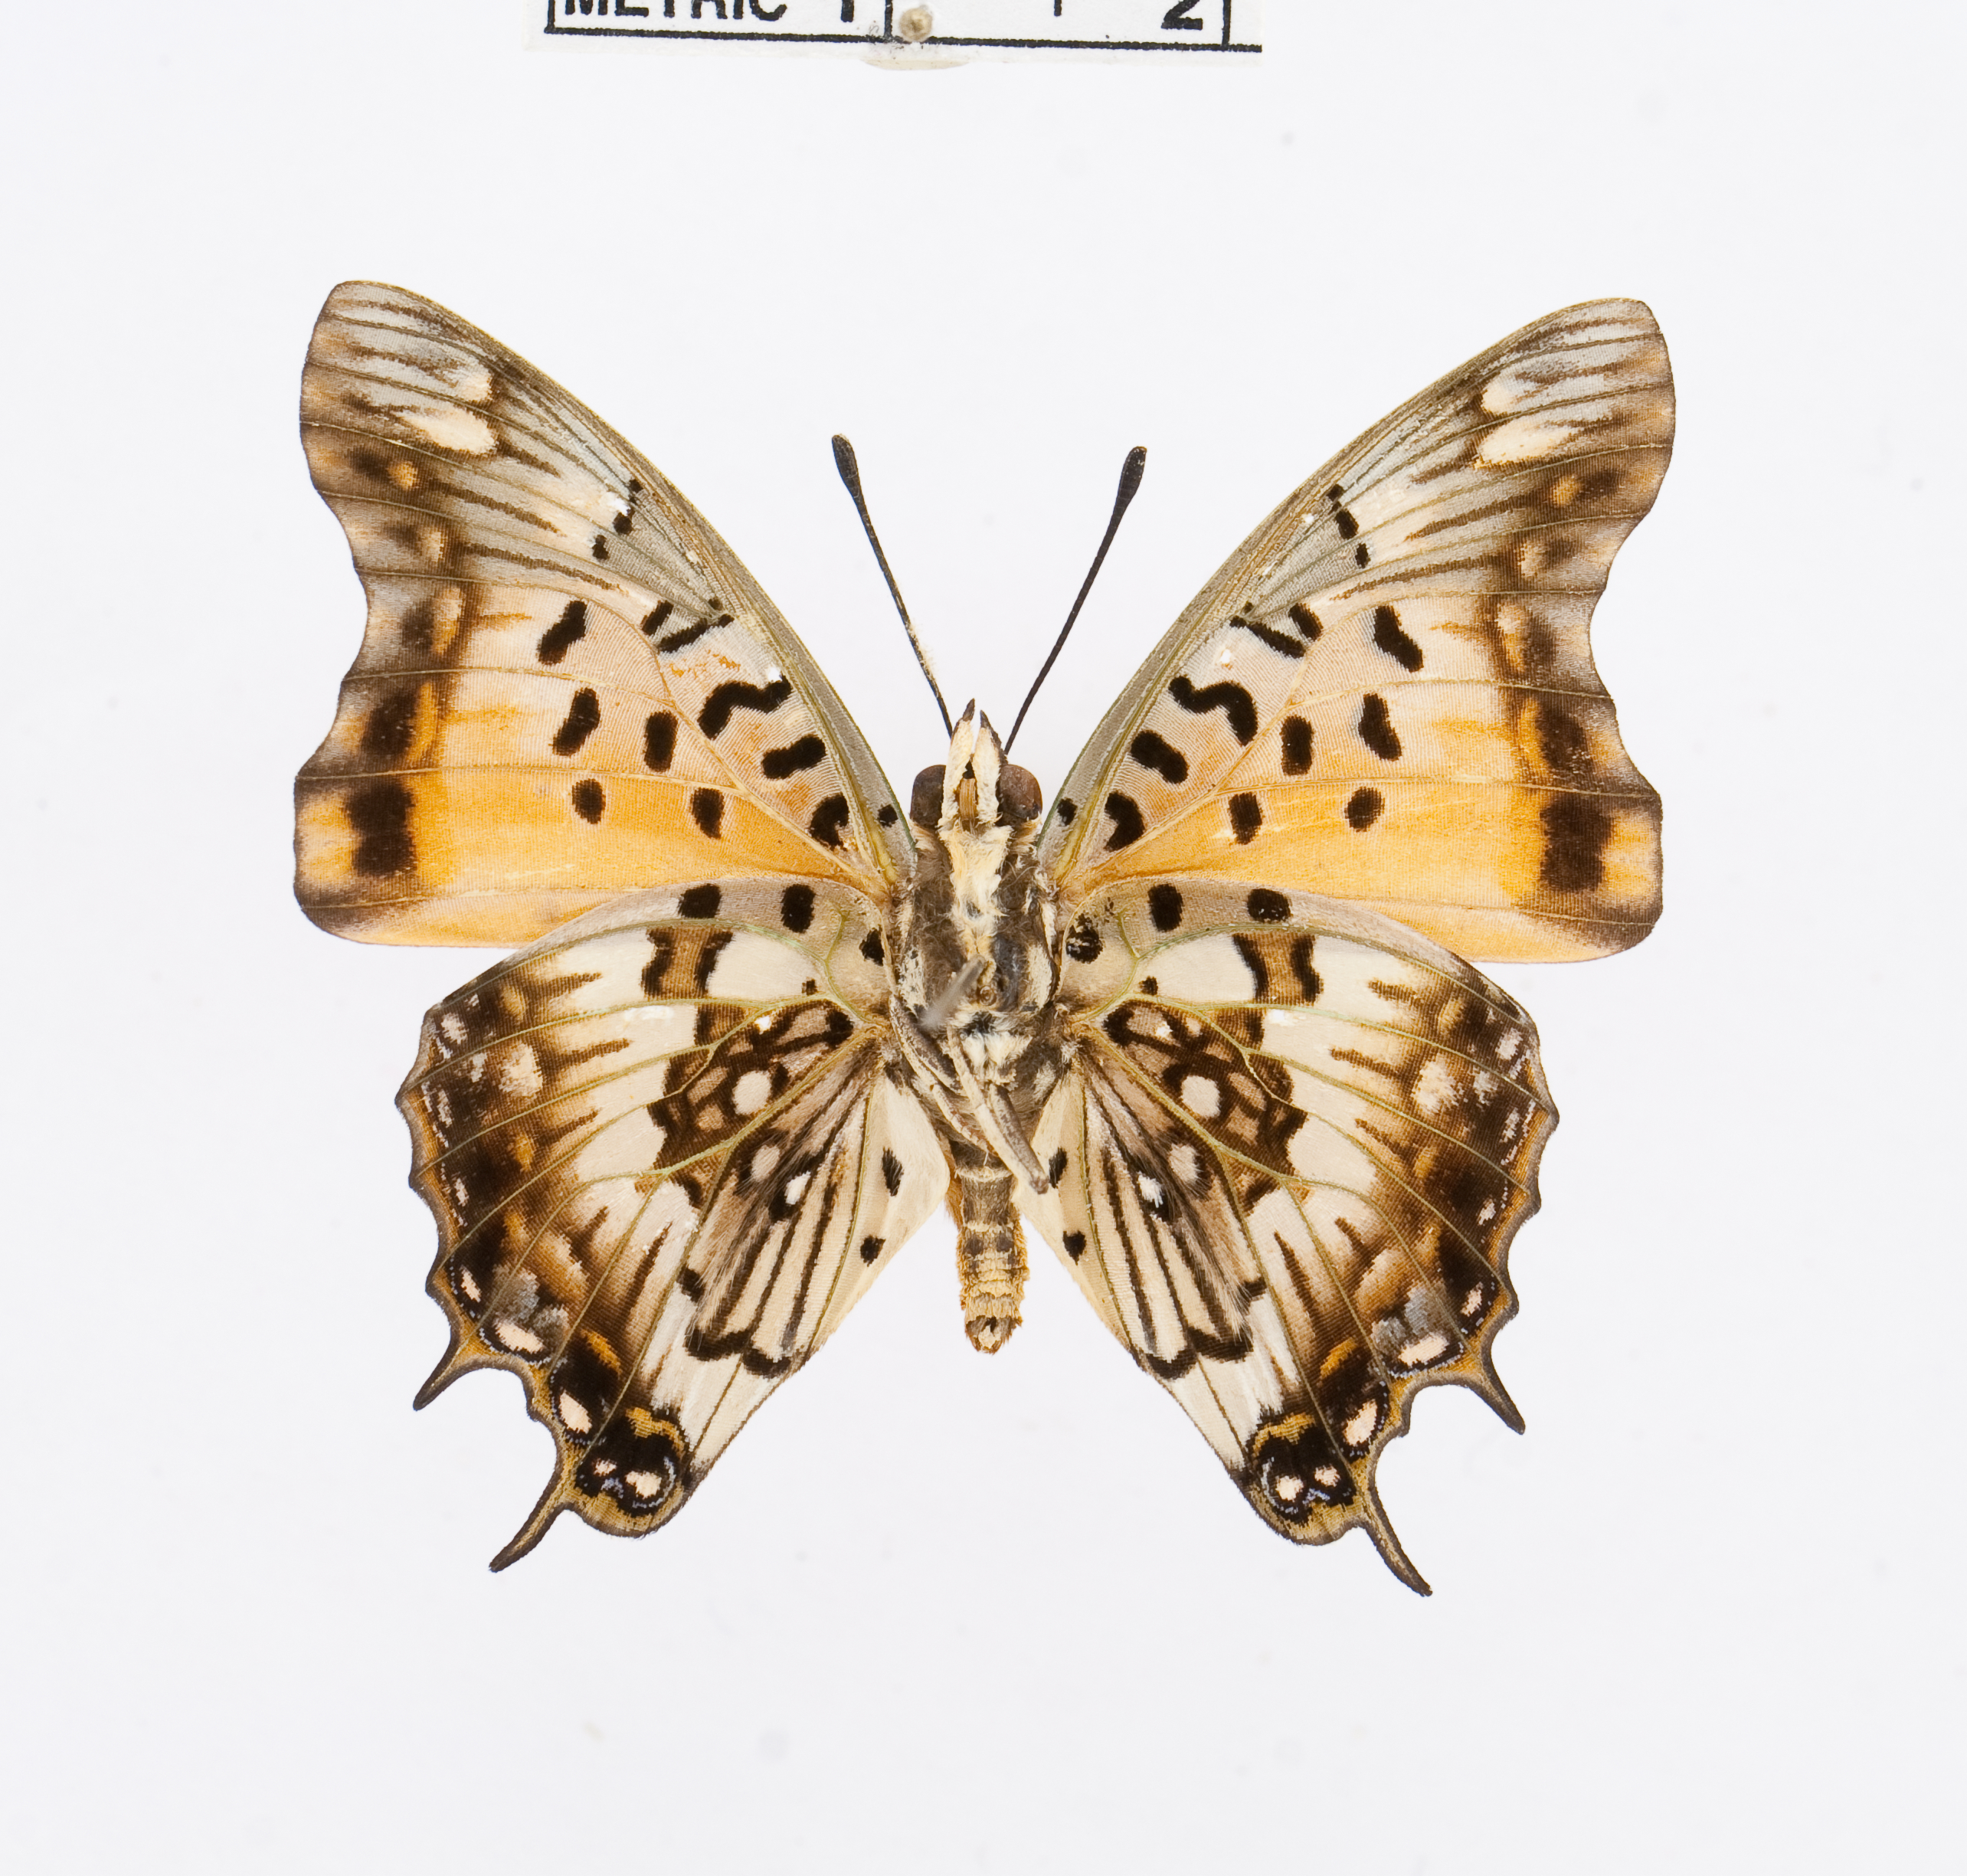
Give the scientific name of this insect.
Charaxes jahlusa
